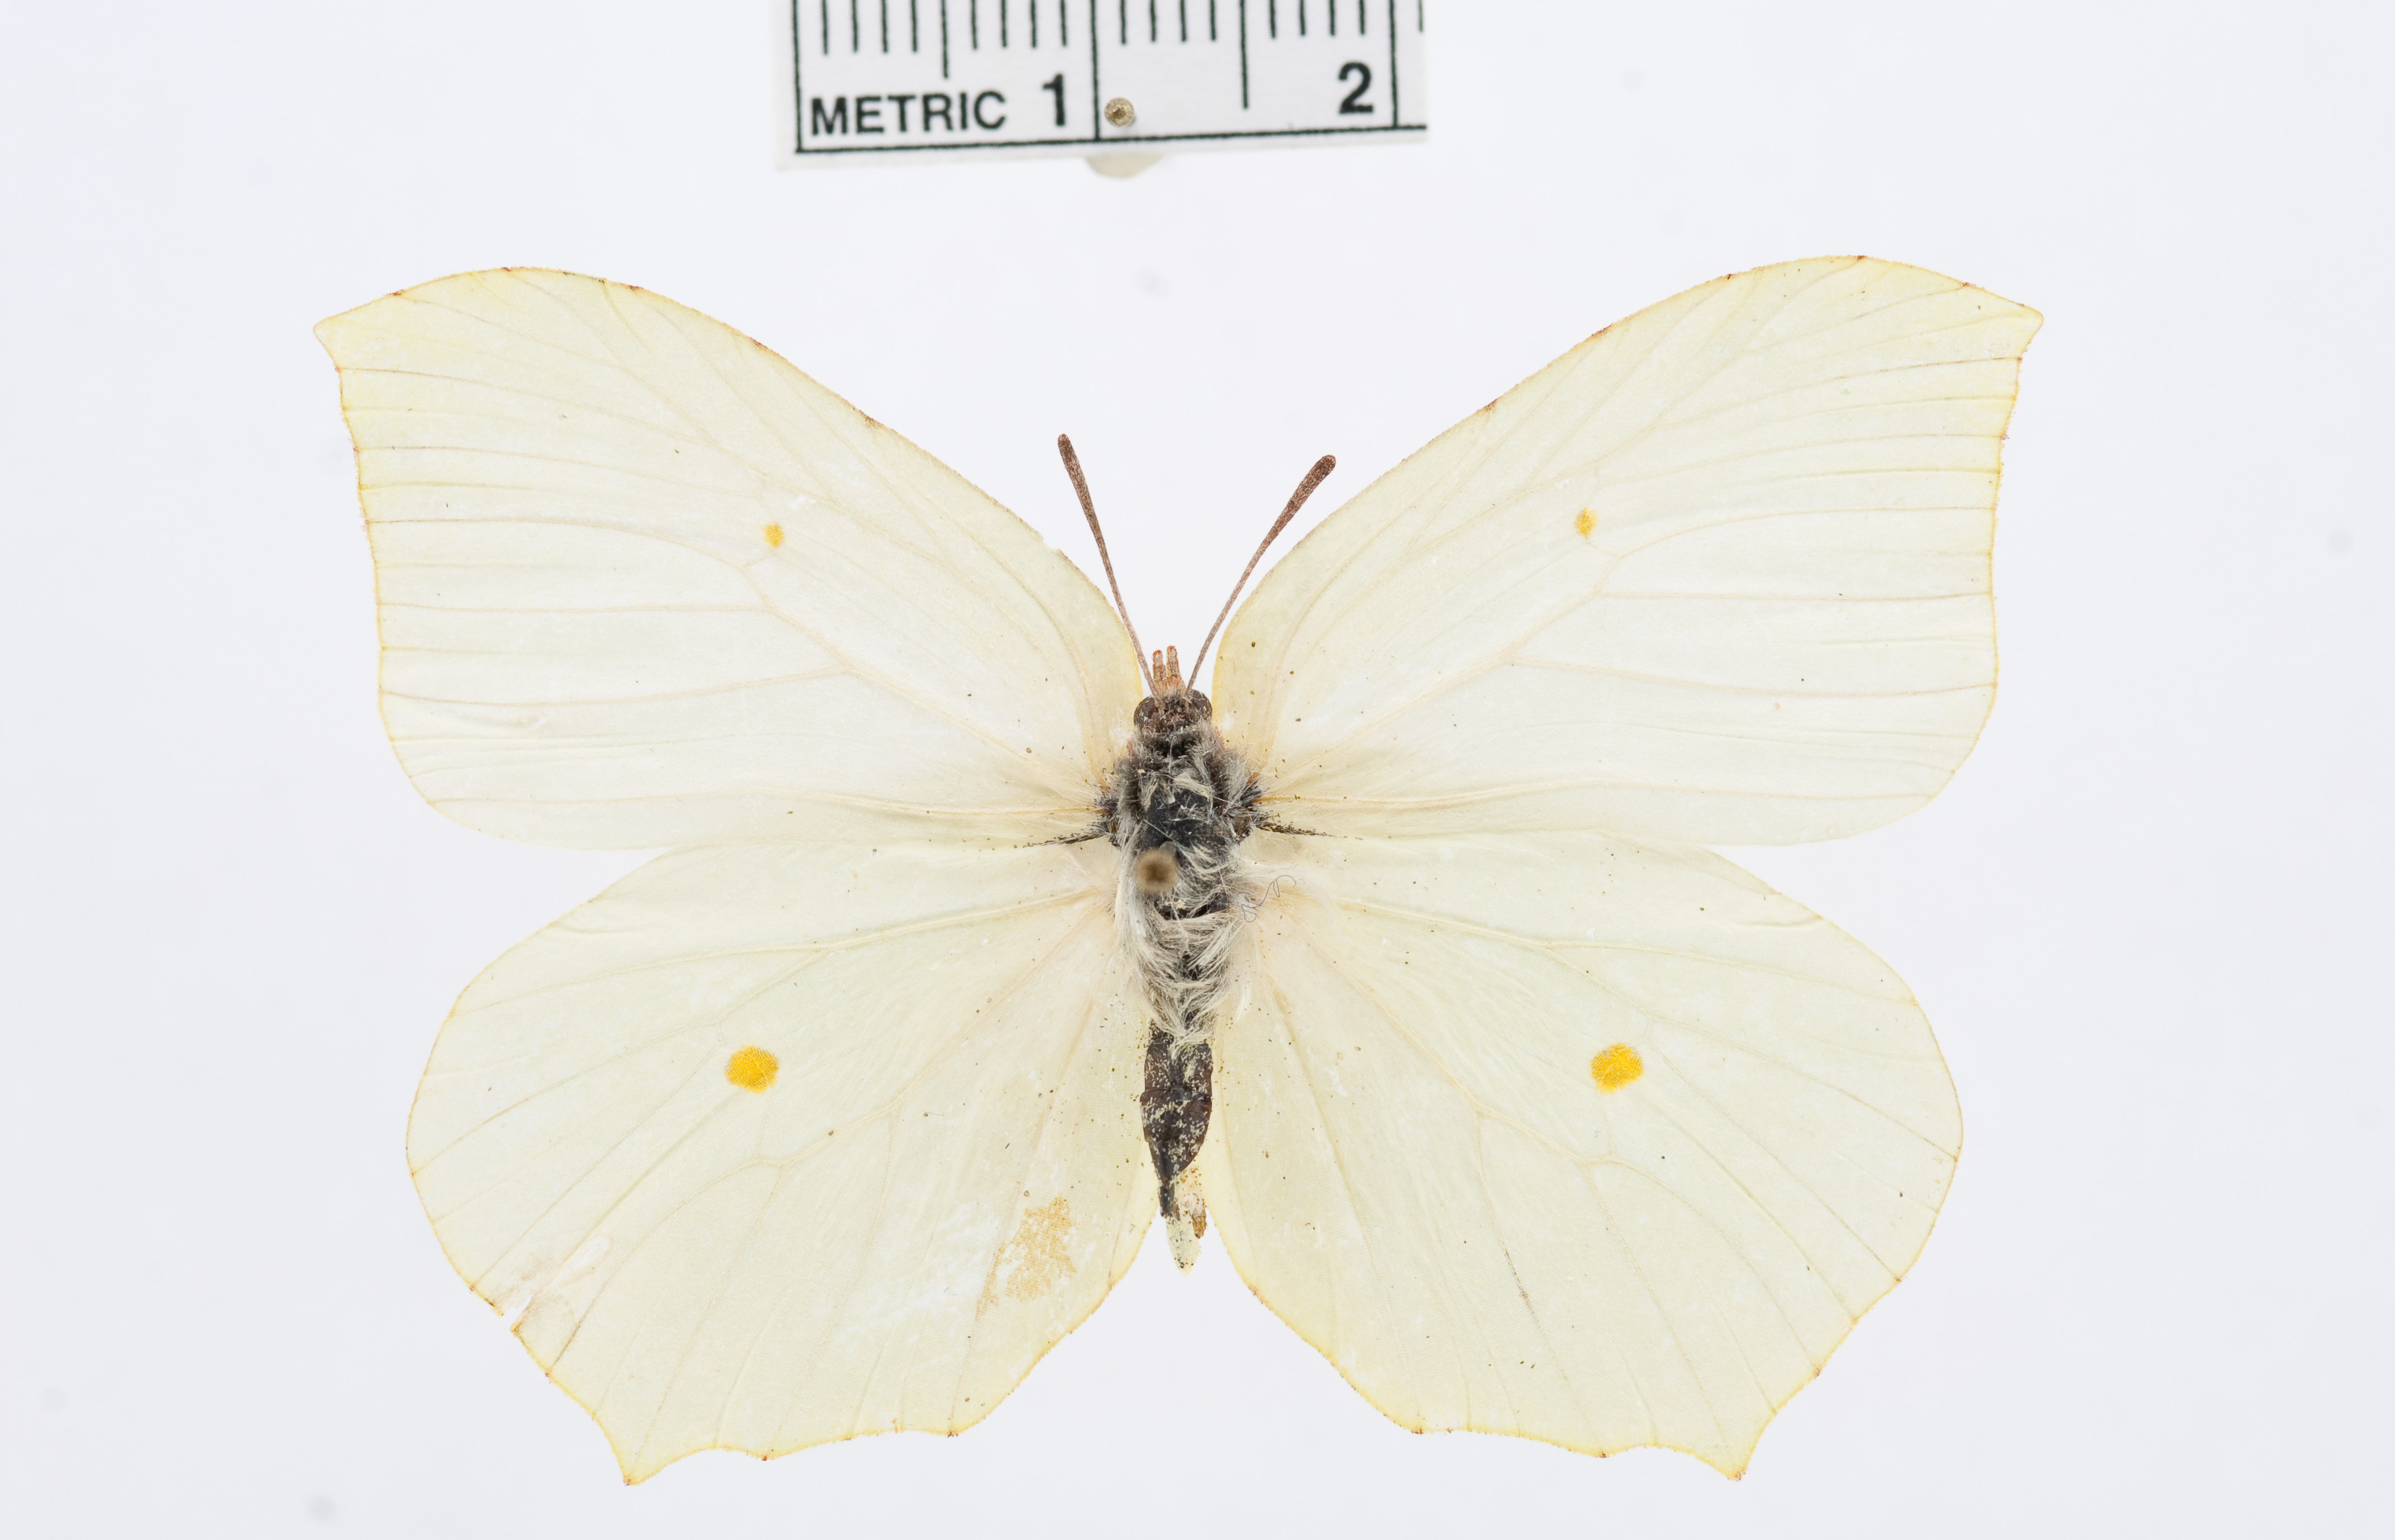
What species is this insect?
Gonepteryx favinosa
